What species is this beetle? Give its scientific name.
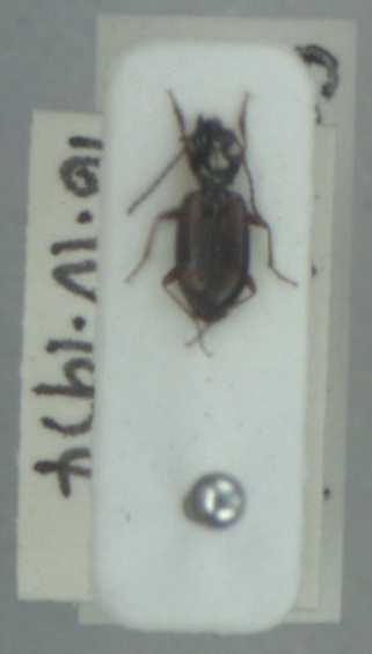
Bembidion saxatile
